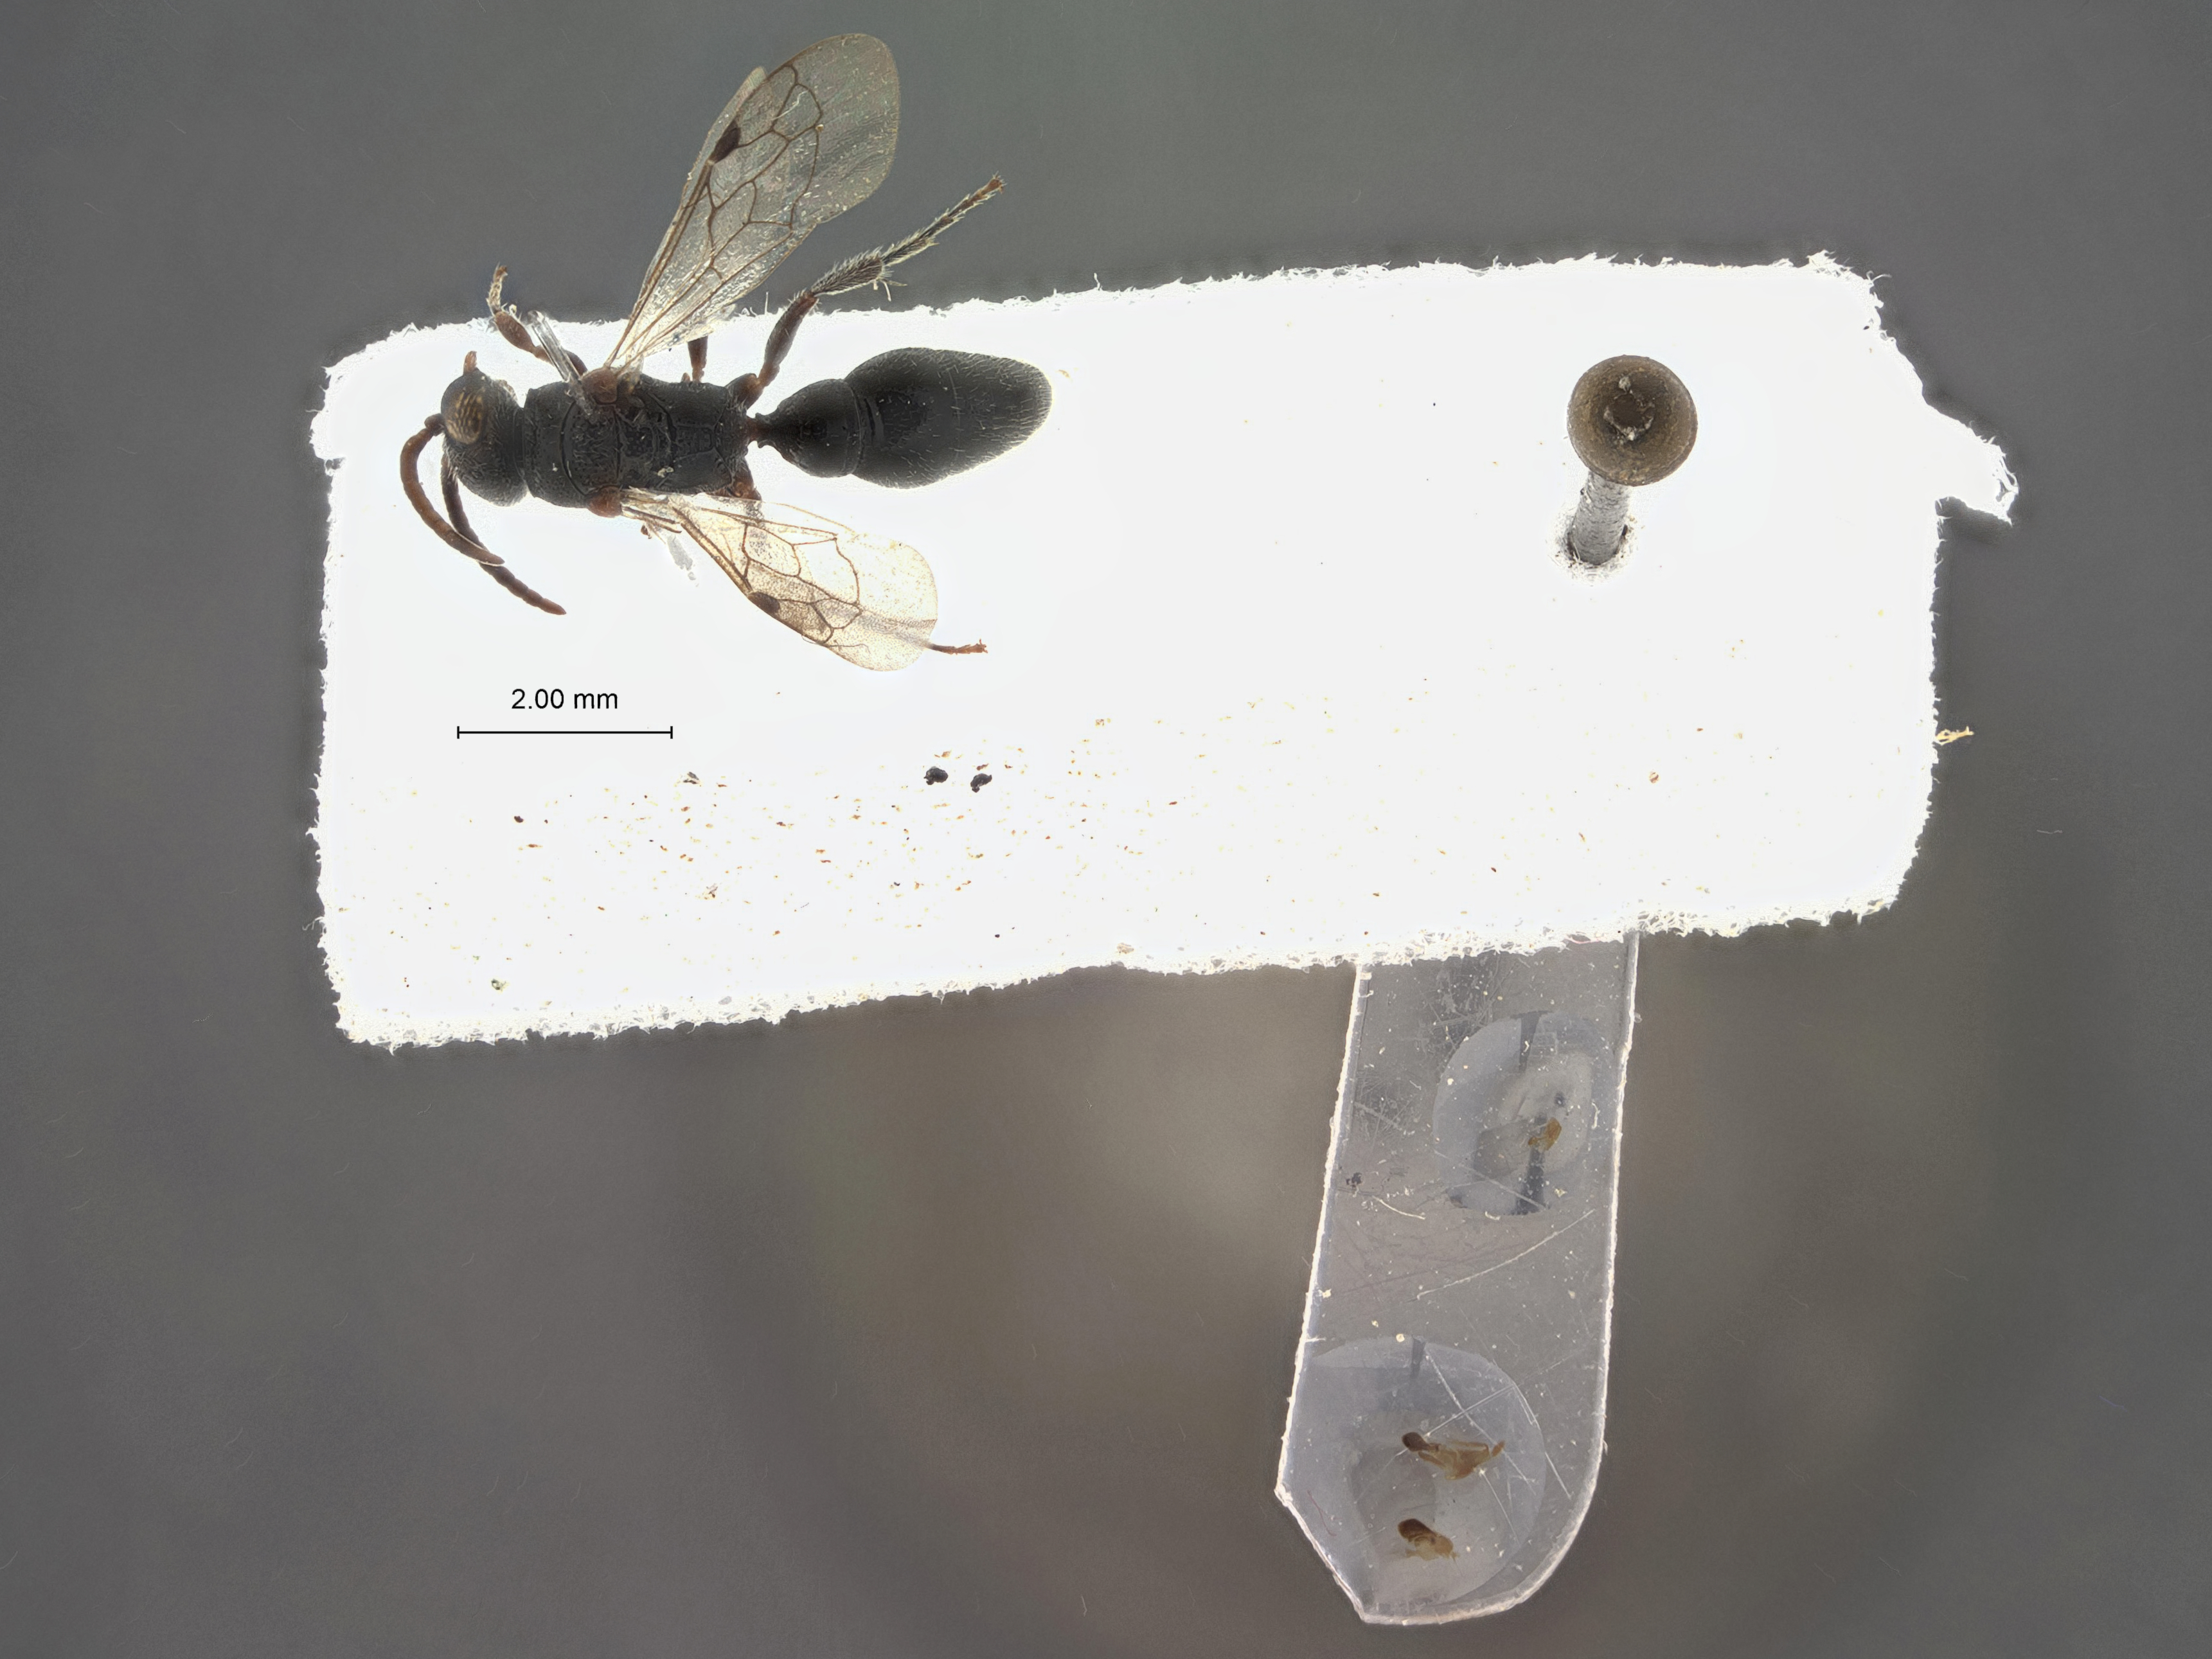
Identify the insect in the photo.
Tiphia ashmeadi
